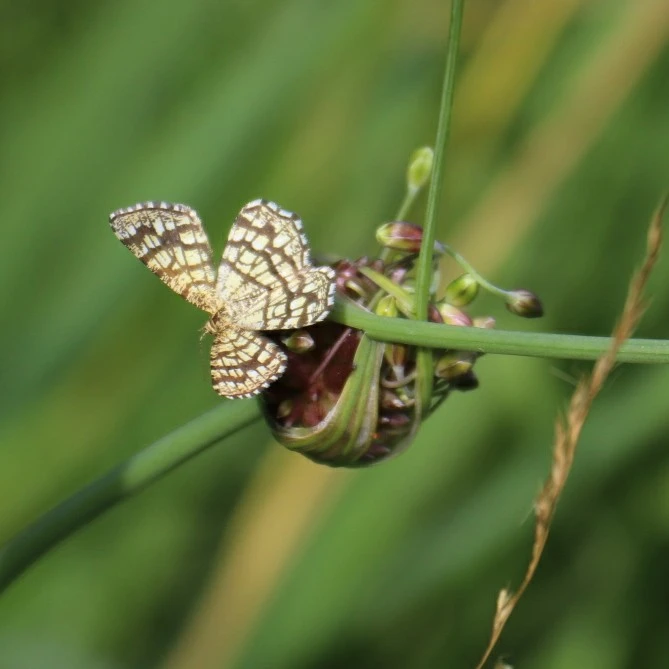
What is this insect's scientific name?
Chiasmia clathrata
